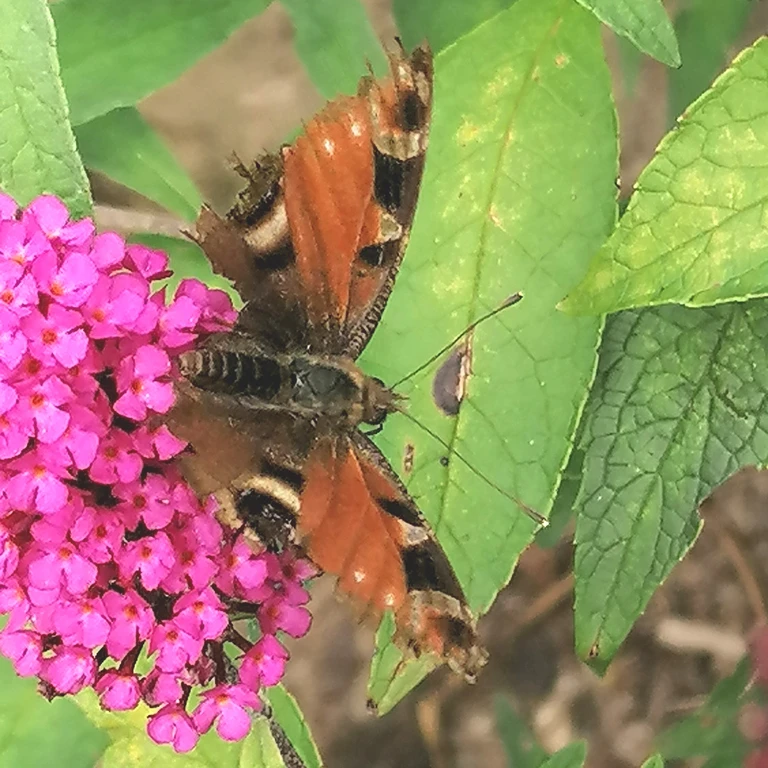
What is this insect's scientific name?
Aglais io
